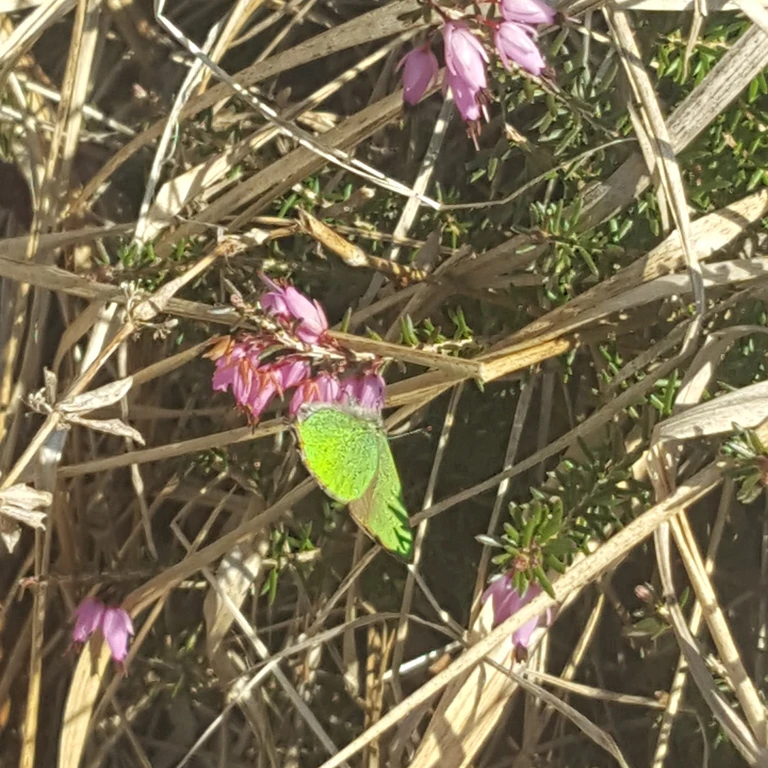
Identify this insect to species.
Callophrys rubi
